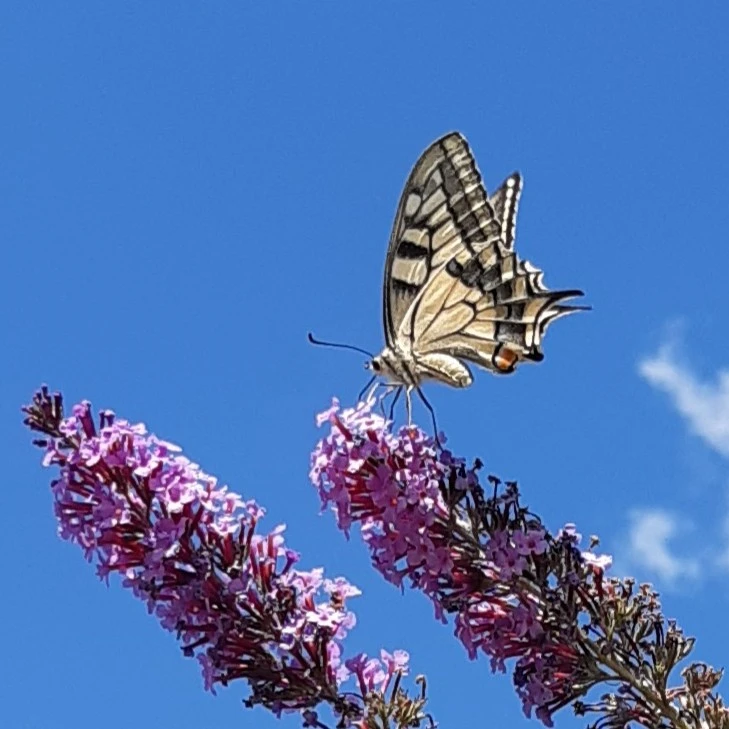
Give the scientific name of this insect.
Papilio machaon
